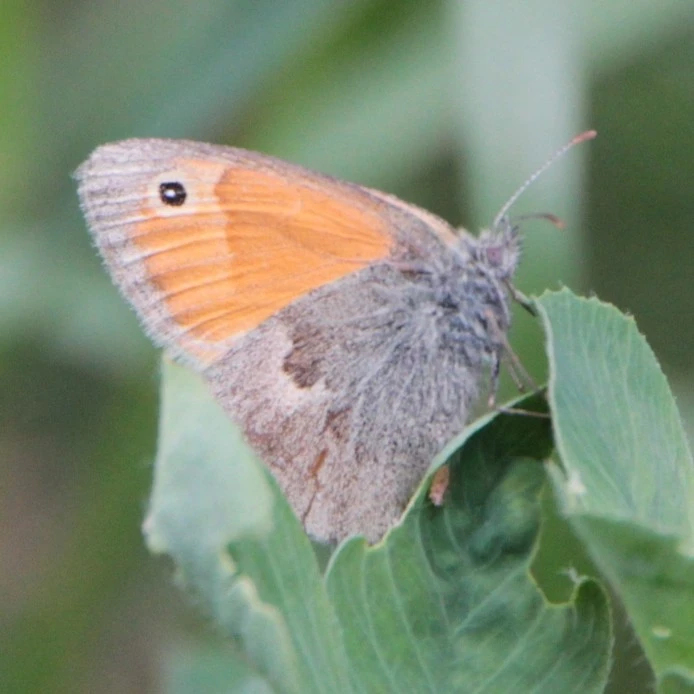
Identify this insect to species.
Coenonympha pamphilus
